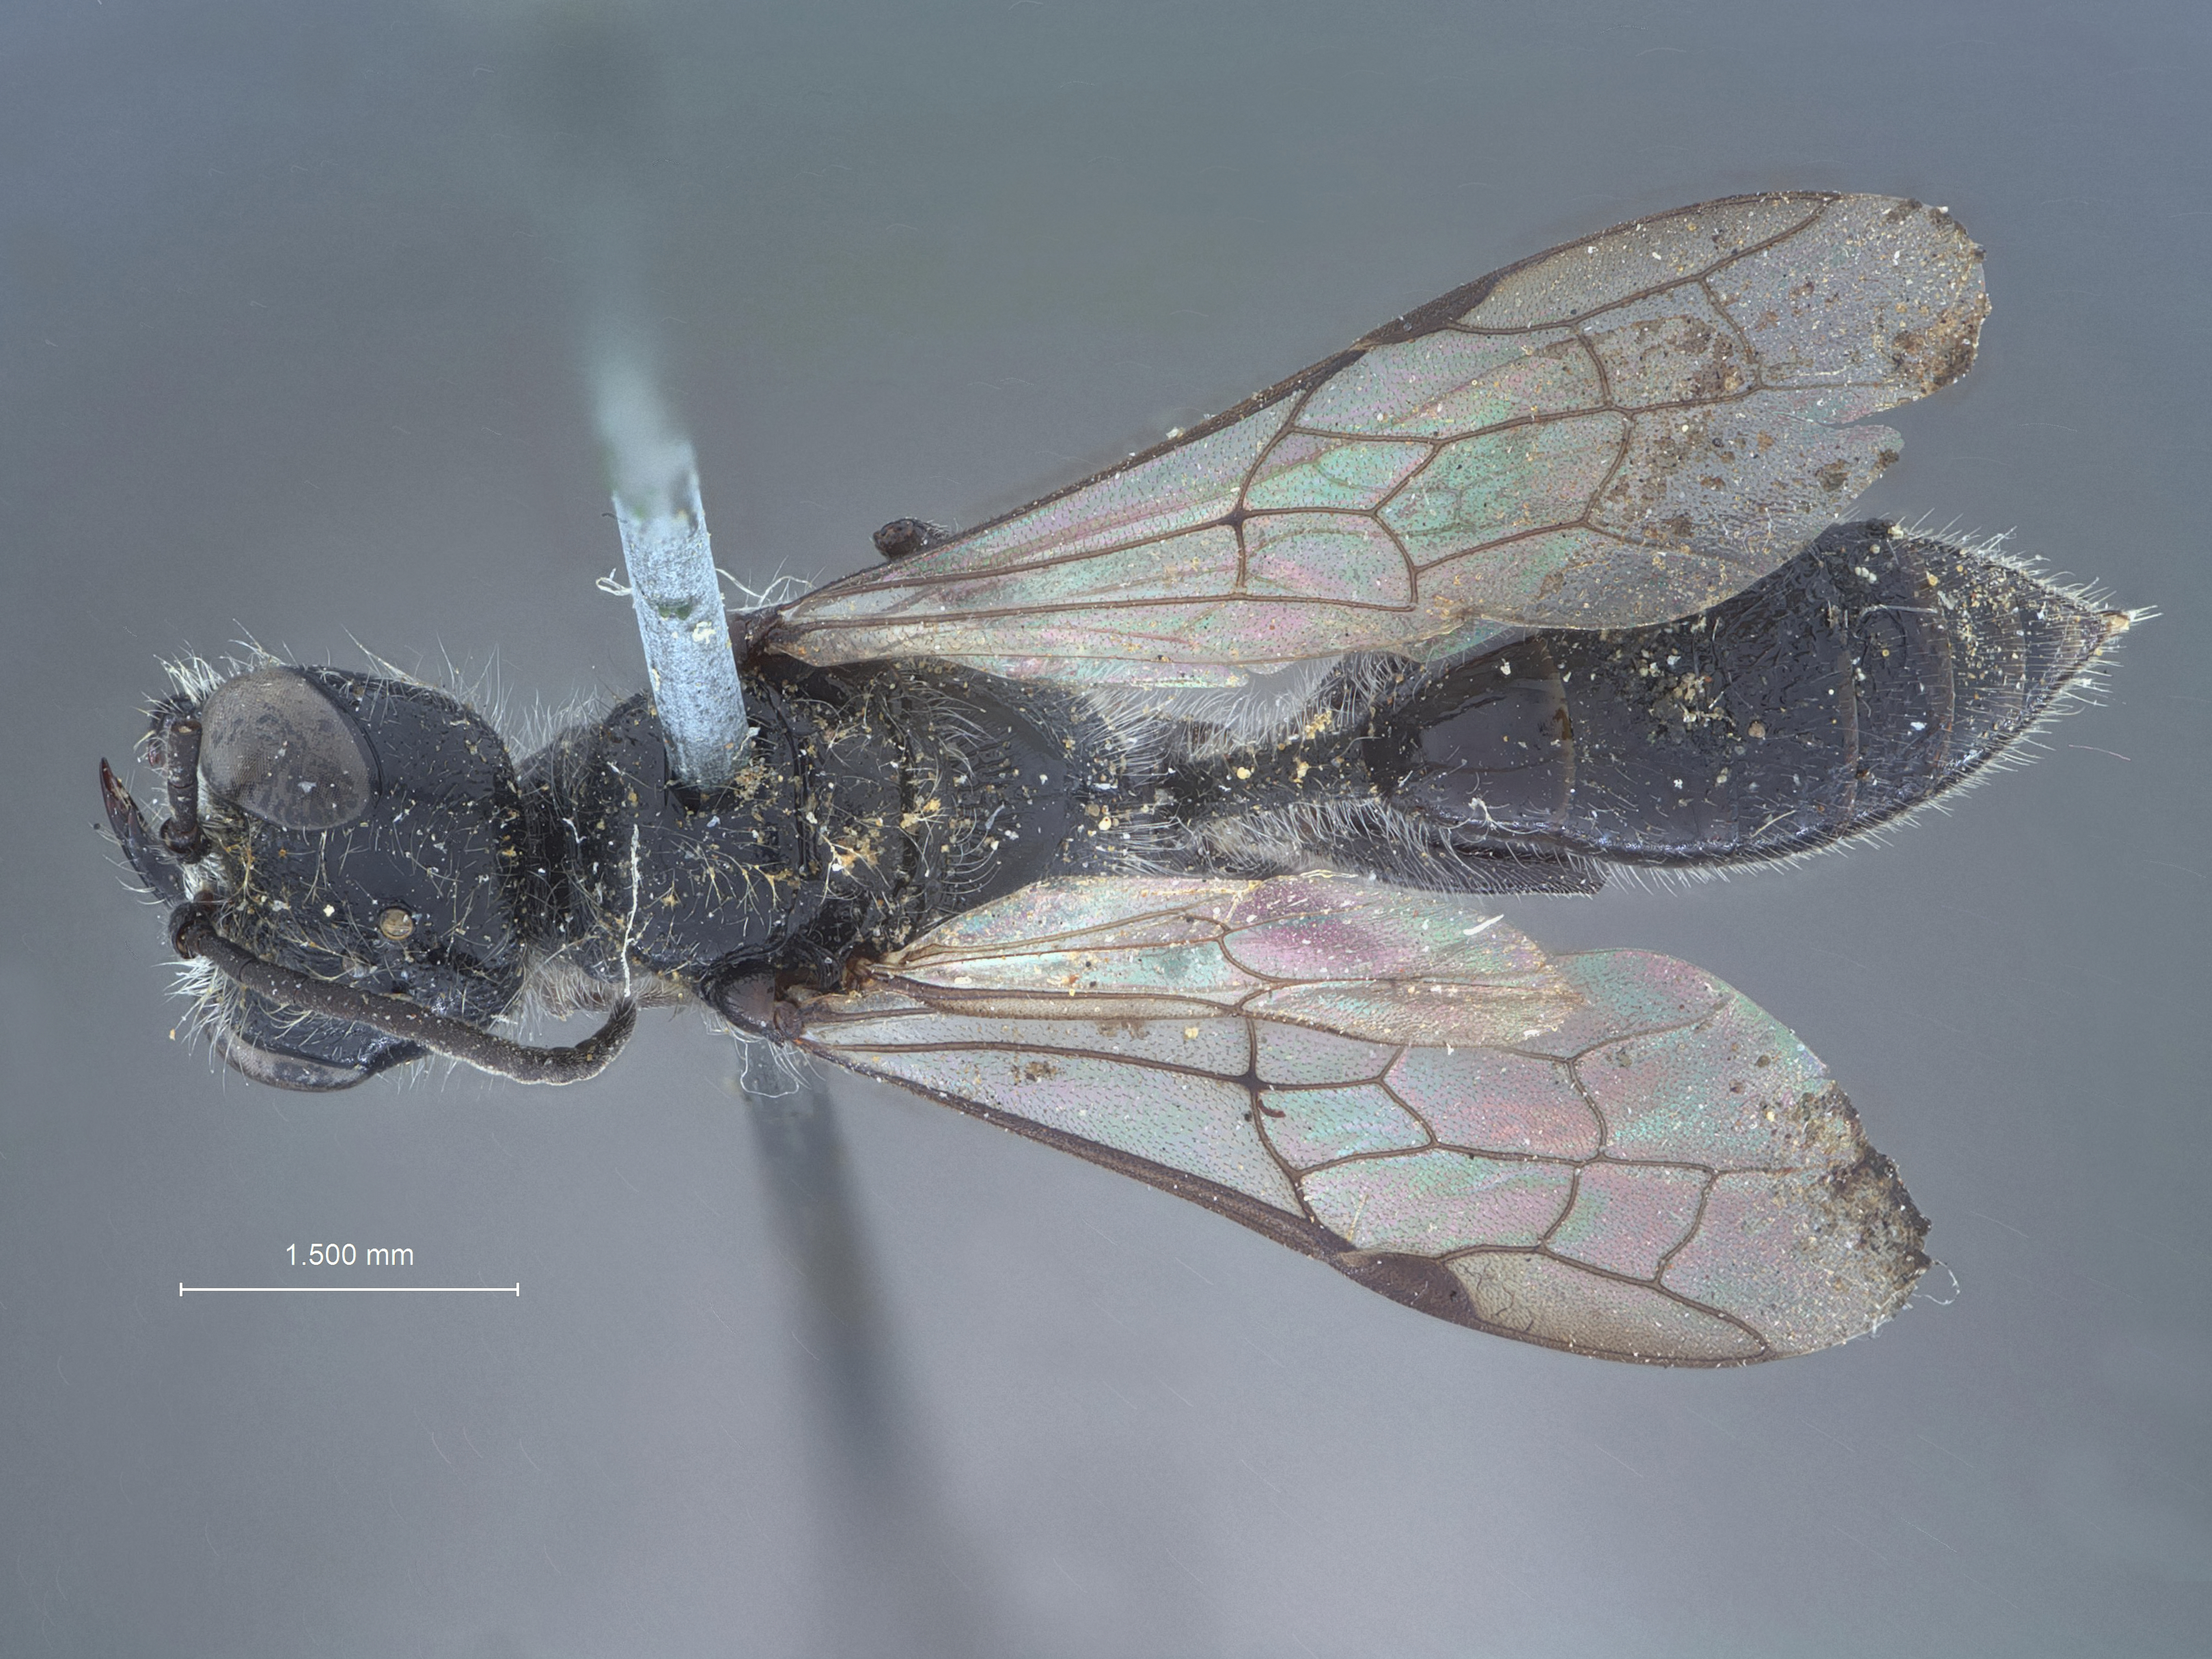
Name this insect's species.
Pemphredon cockerelli
